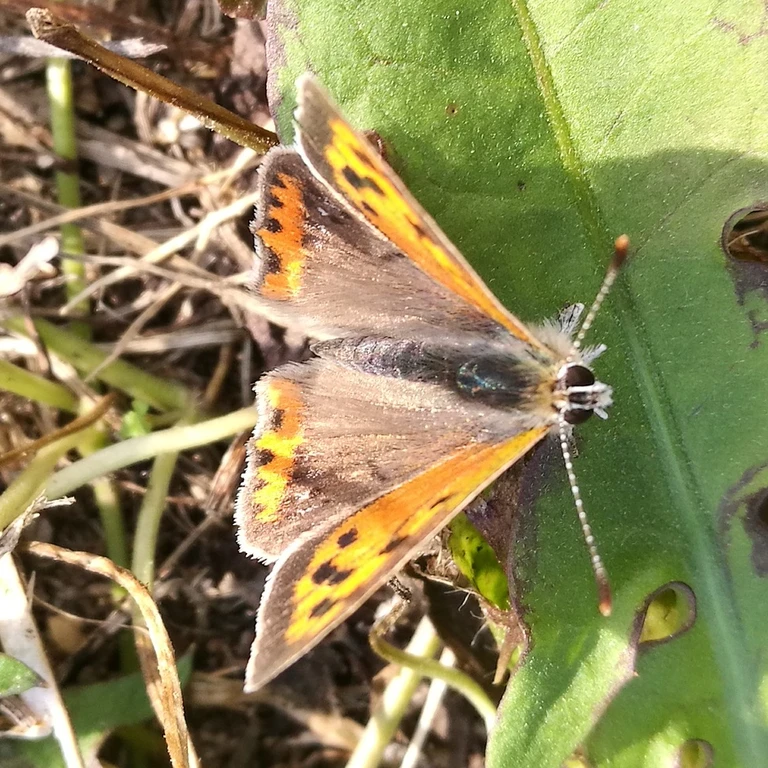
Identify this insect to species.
Lycaena phlaeas
